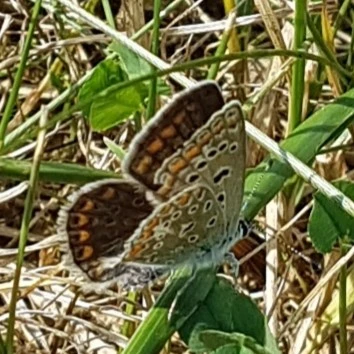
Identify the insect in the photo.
Polyommatus icarus
